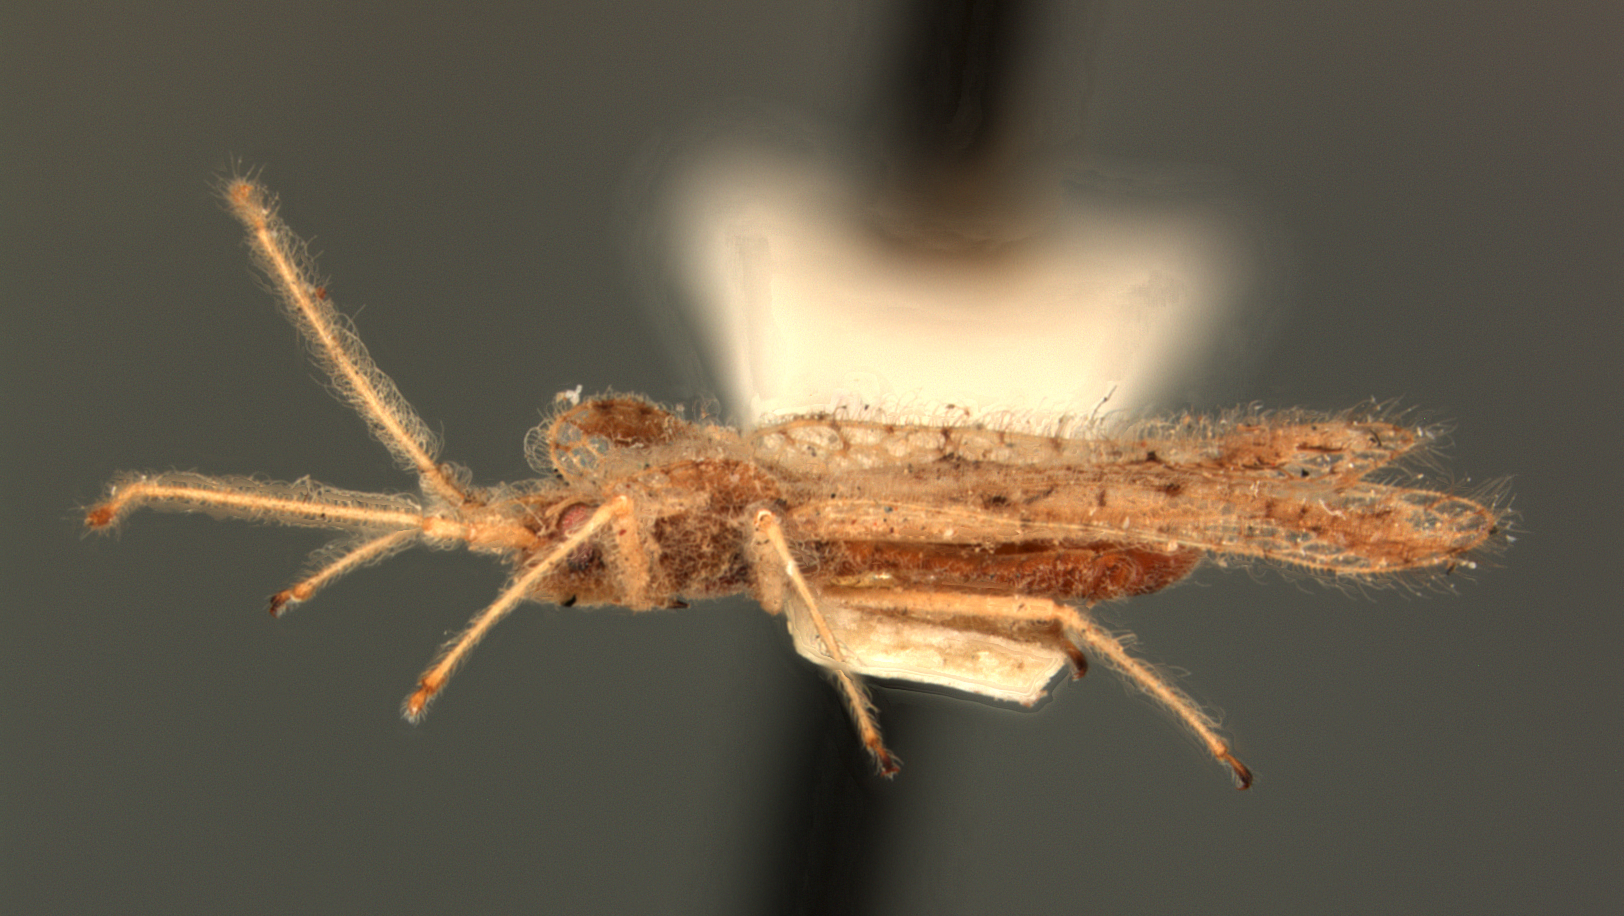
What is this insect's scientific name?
Pogonostyla discrega
